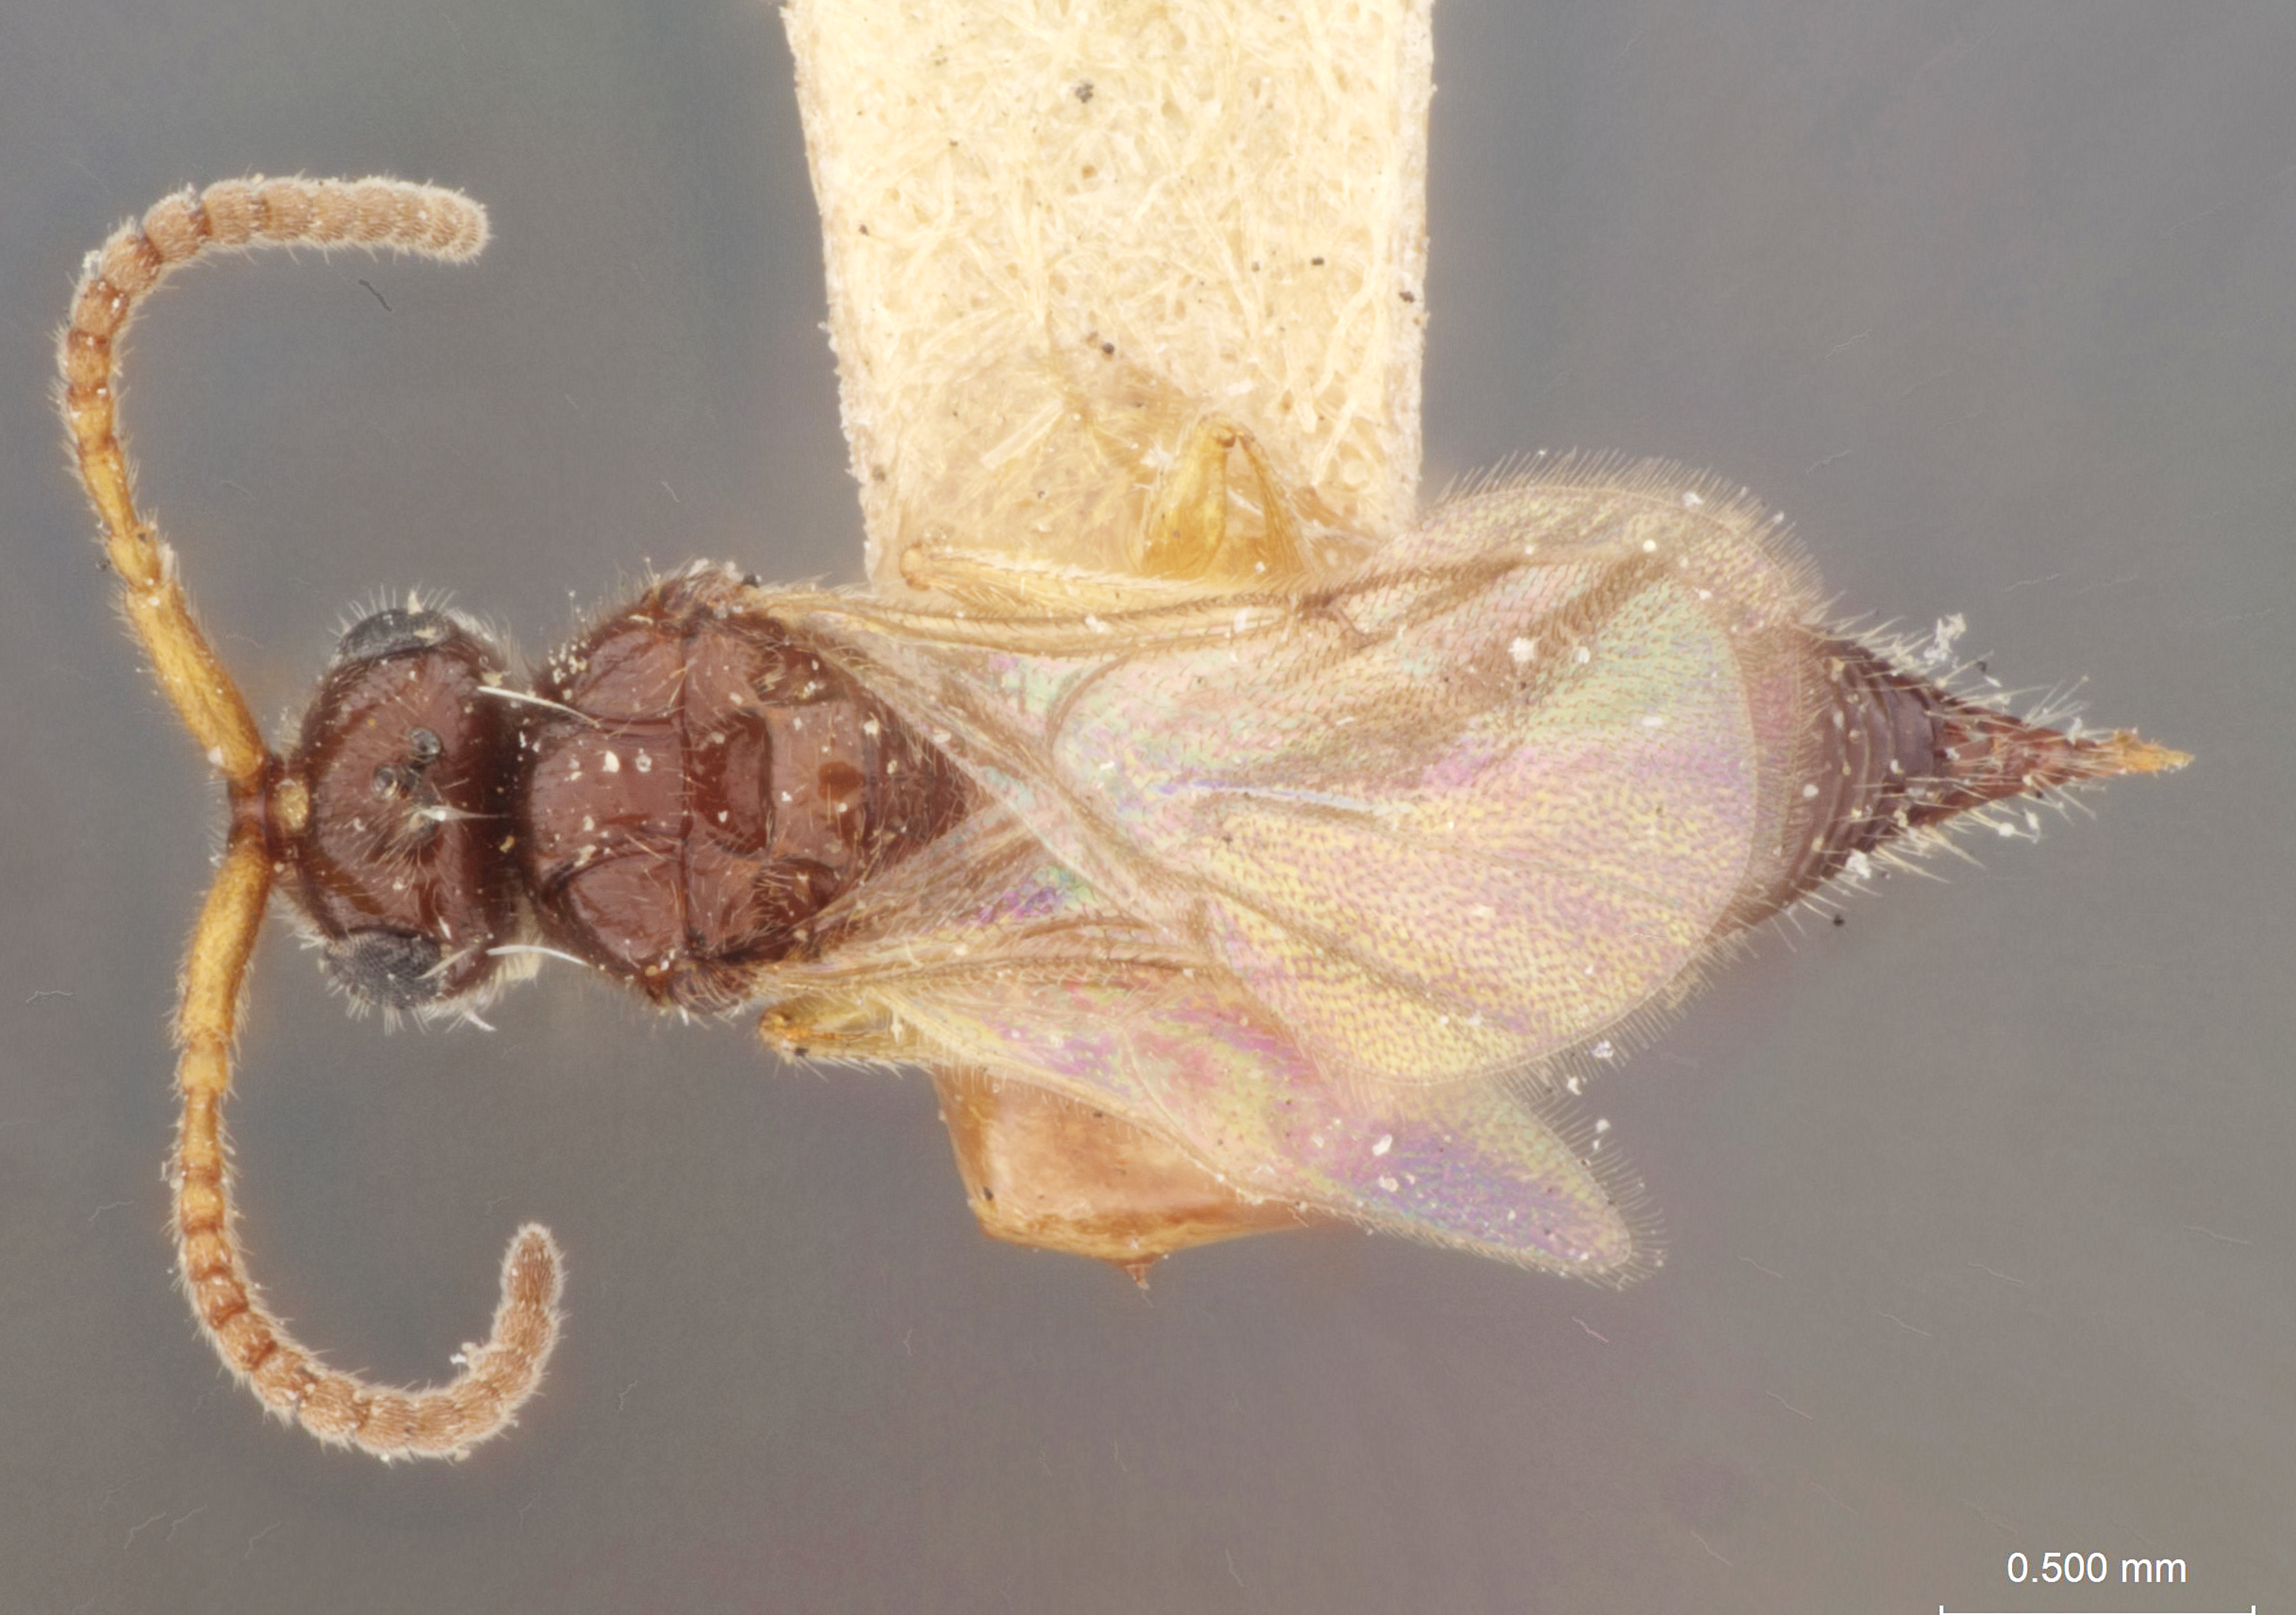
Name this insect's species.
Pantoclis ruficauda
